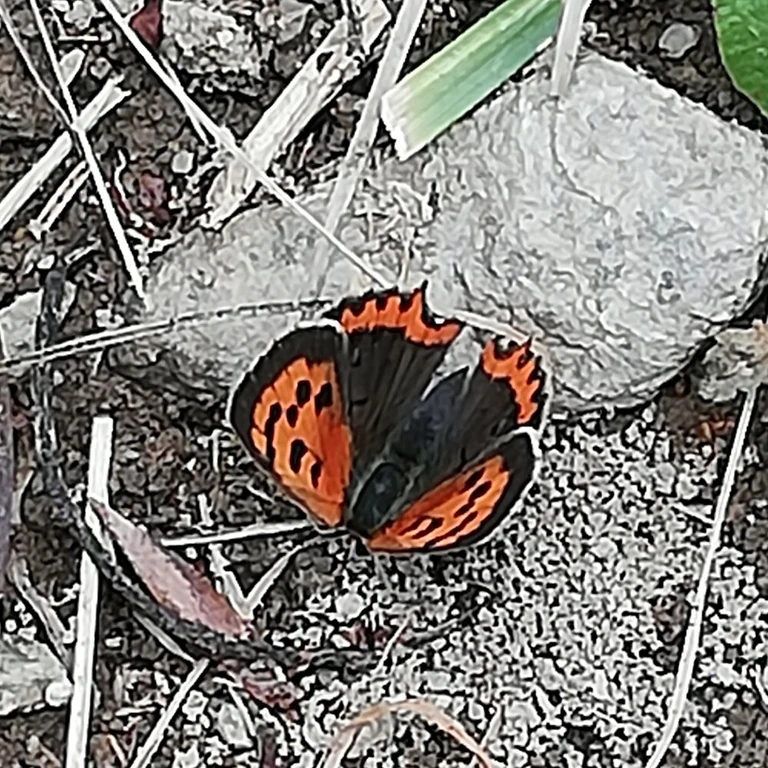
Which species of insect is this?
Lycaena phlaeas
